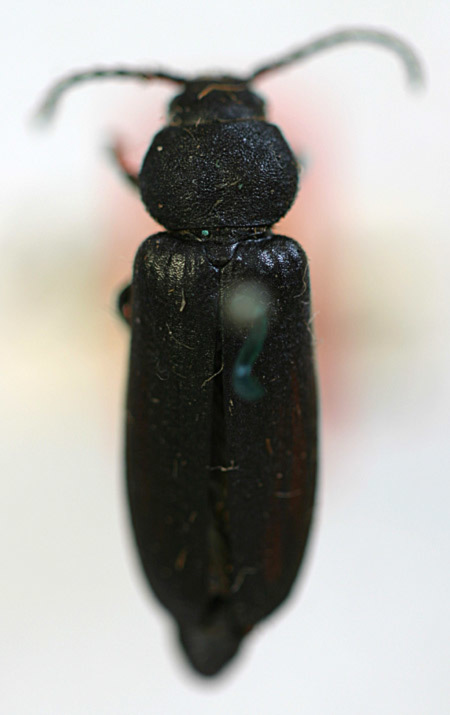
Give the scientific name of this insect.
Asemum striatum (also Asemum ebenum)
